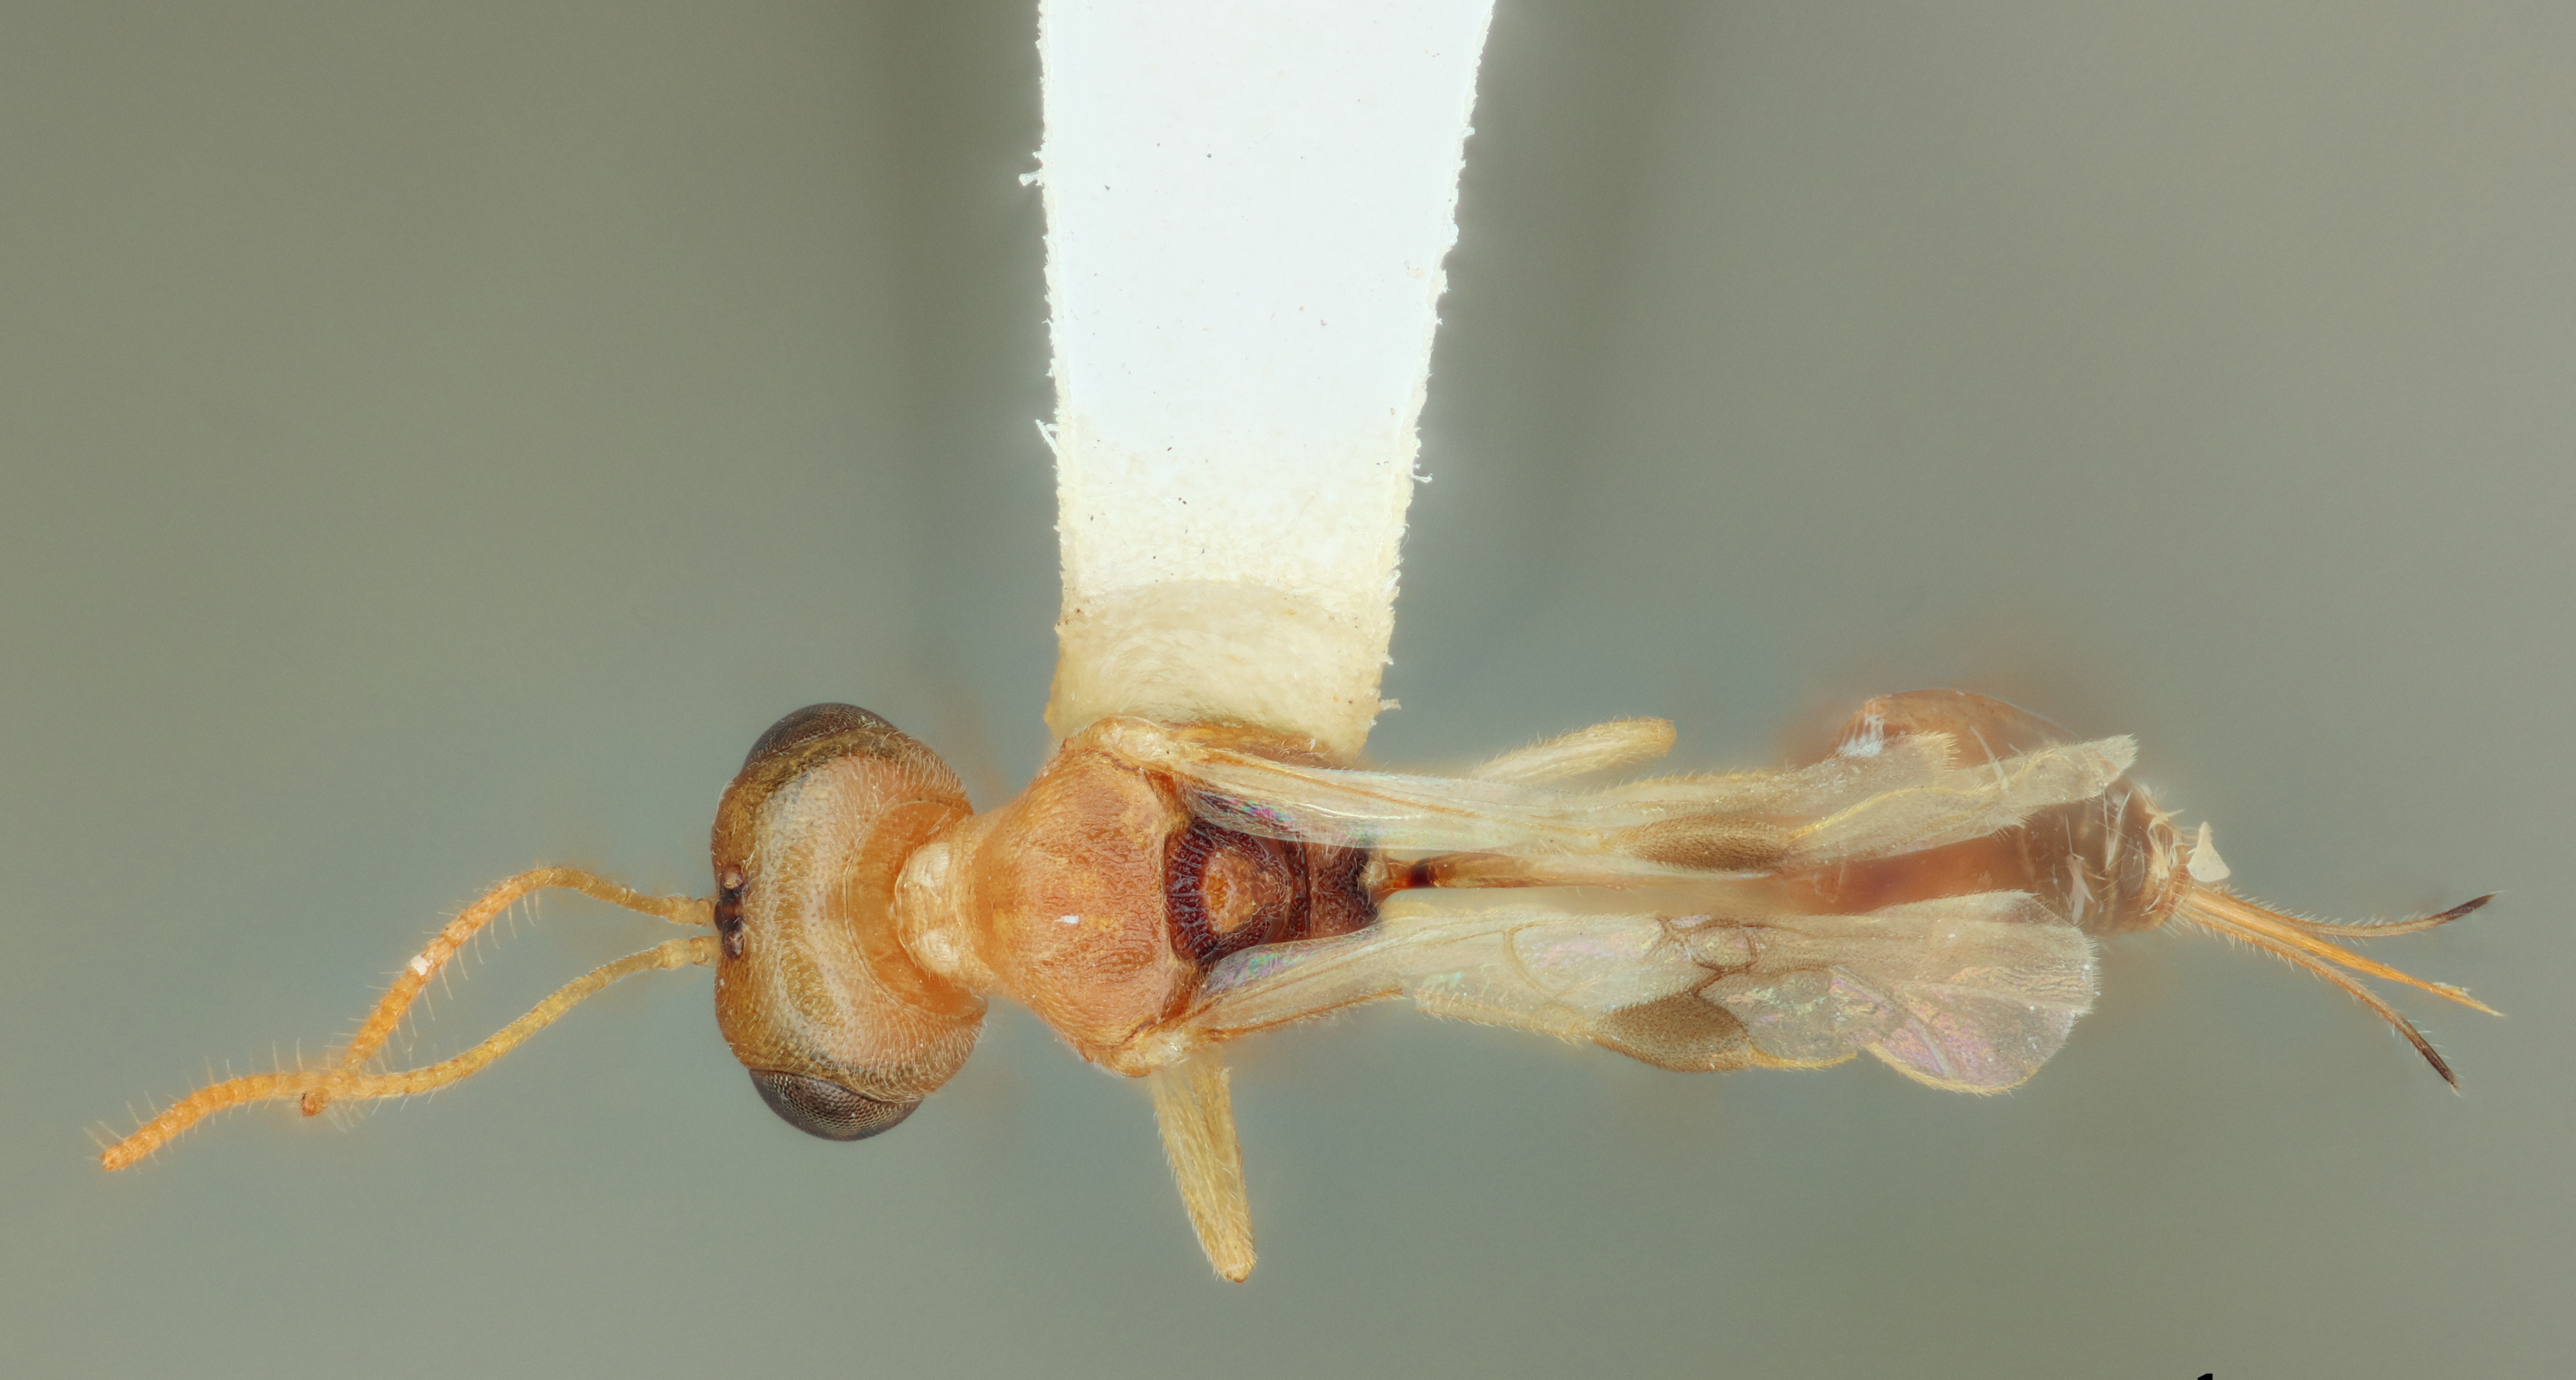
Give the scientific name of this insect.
Chrysopophthorus tropicalis
